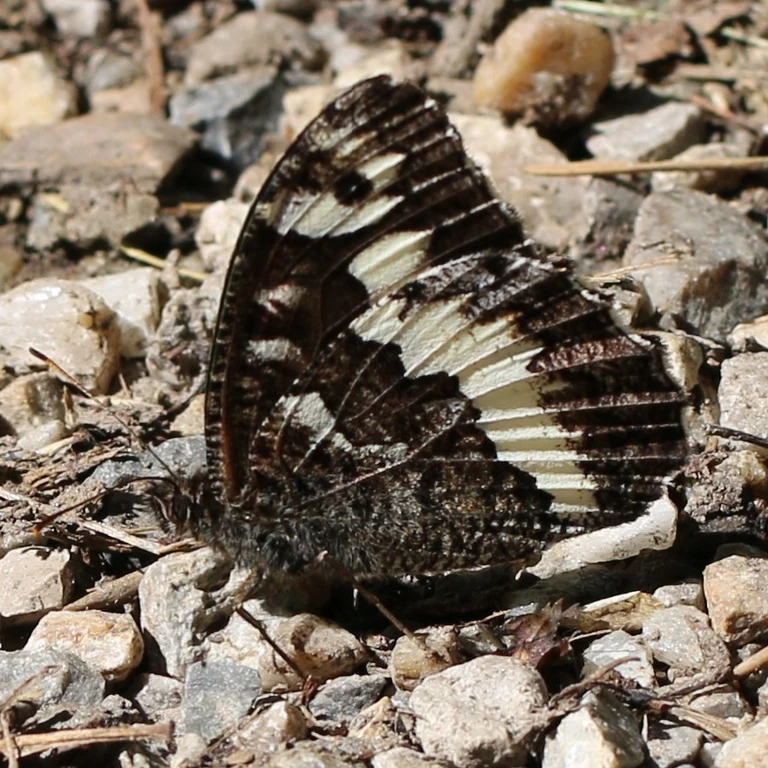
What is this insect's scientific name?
Brintesia circe
